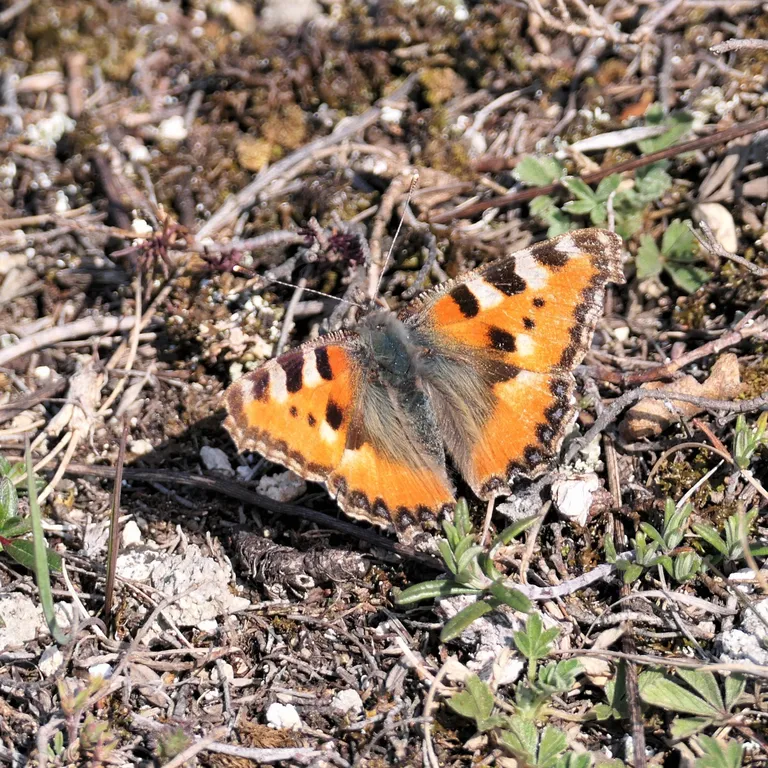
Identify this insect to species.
Aglais urticae
